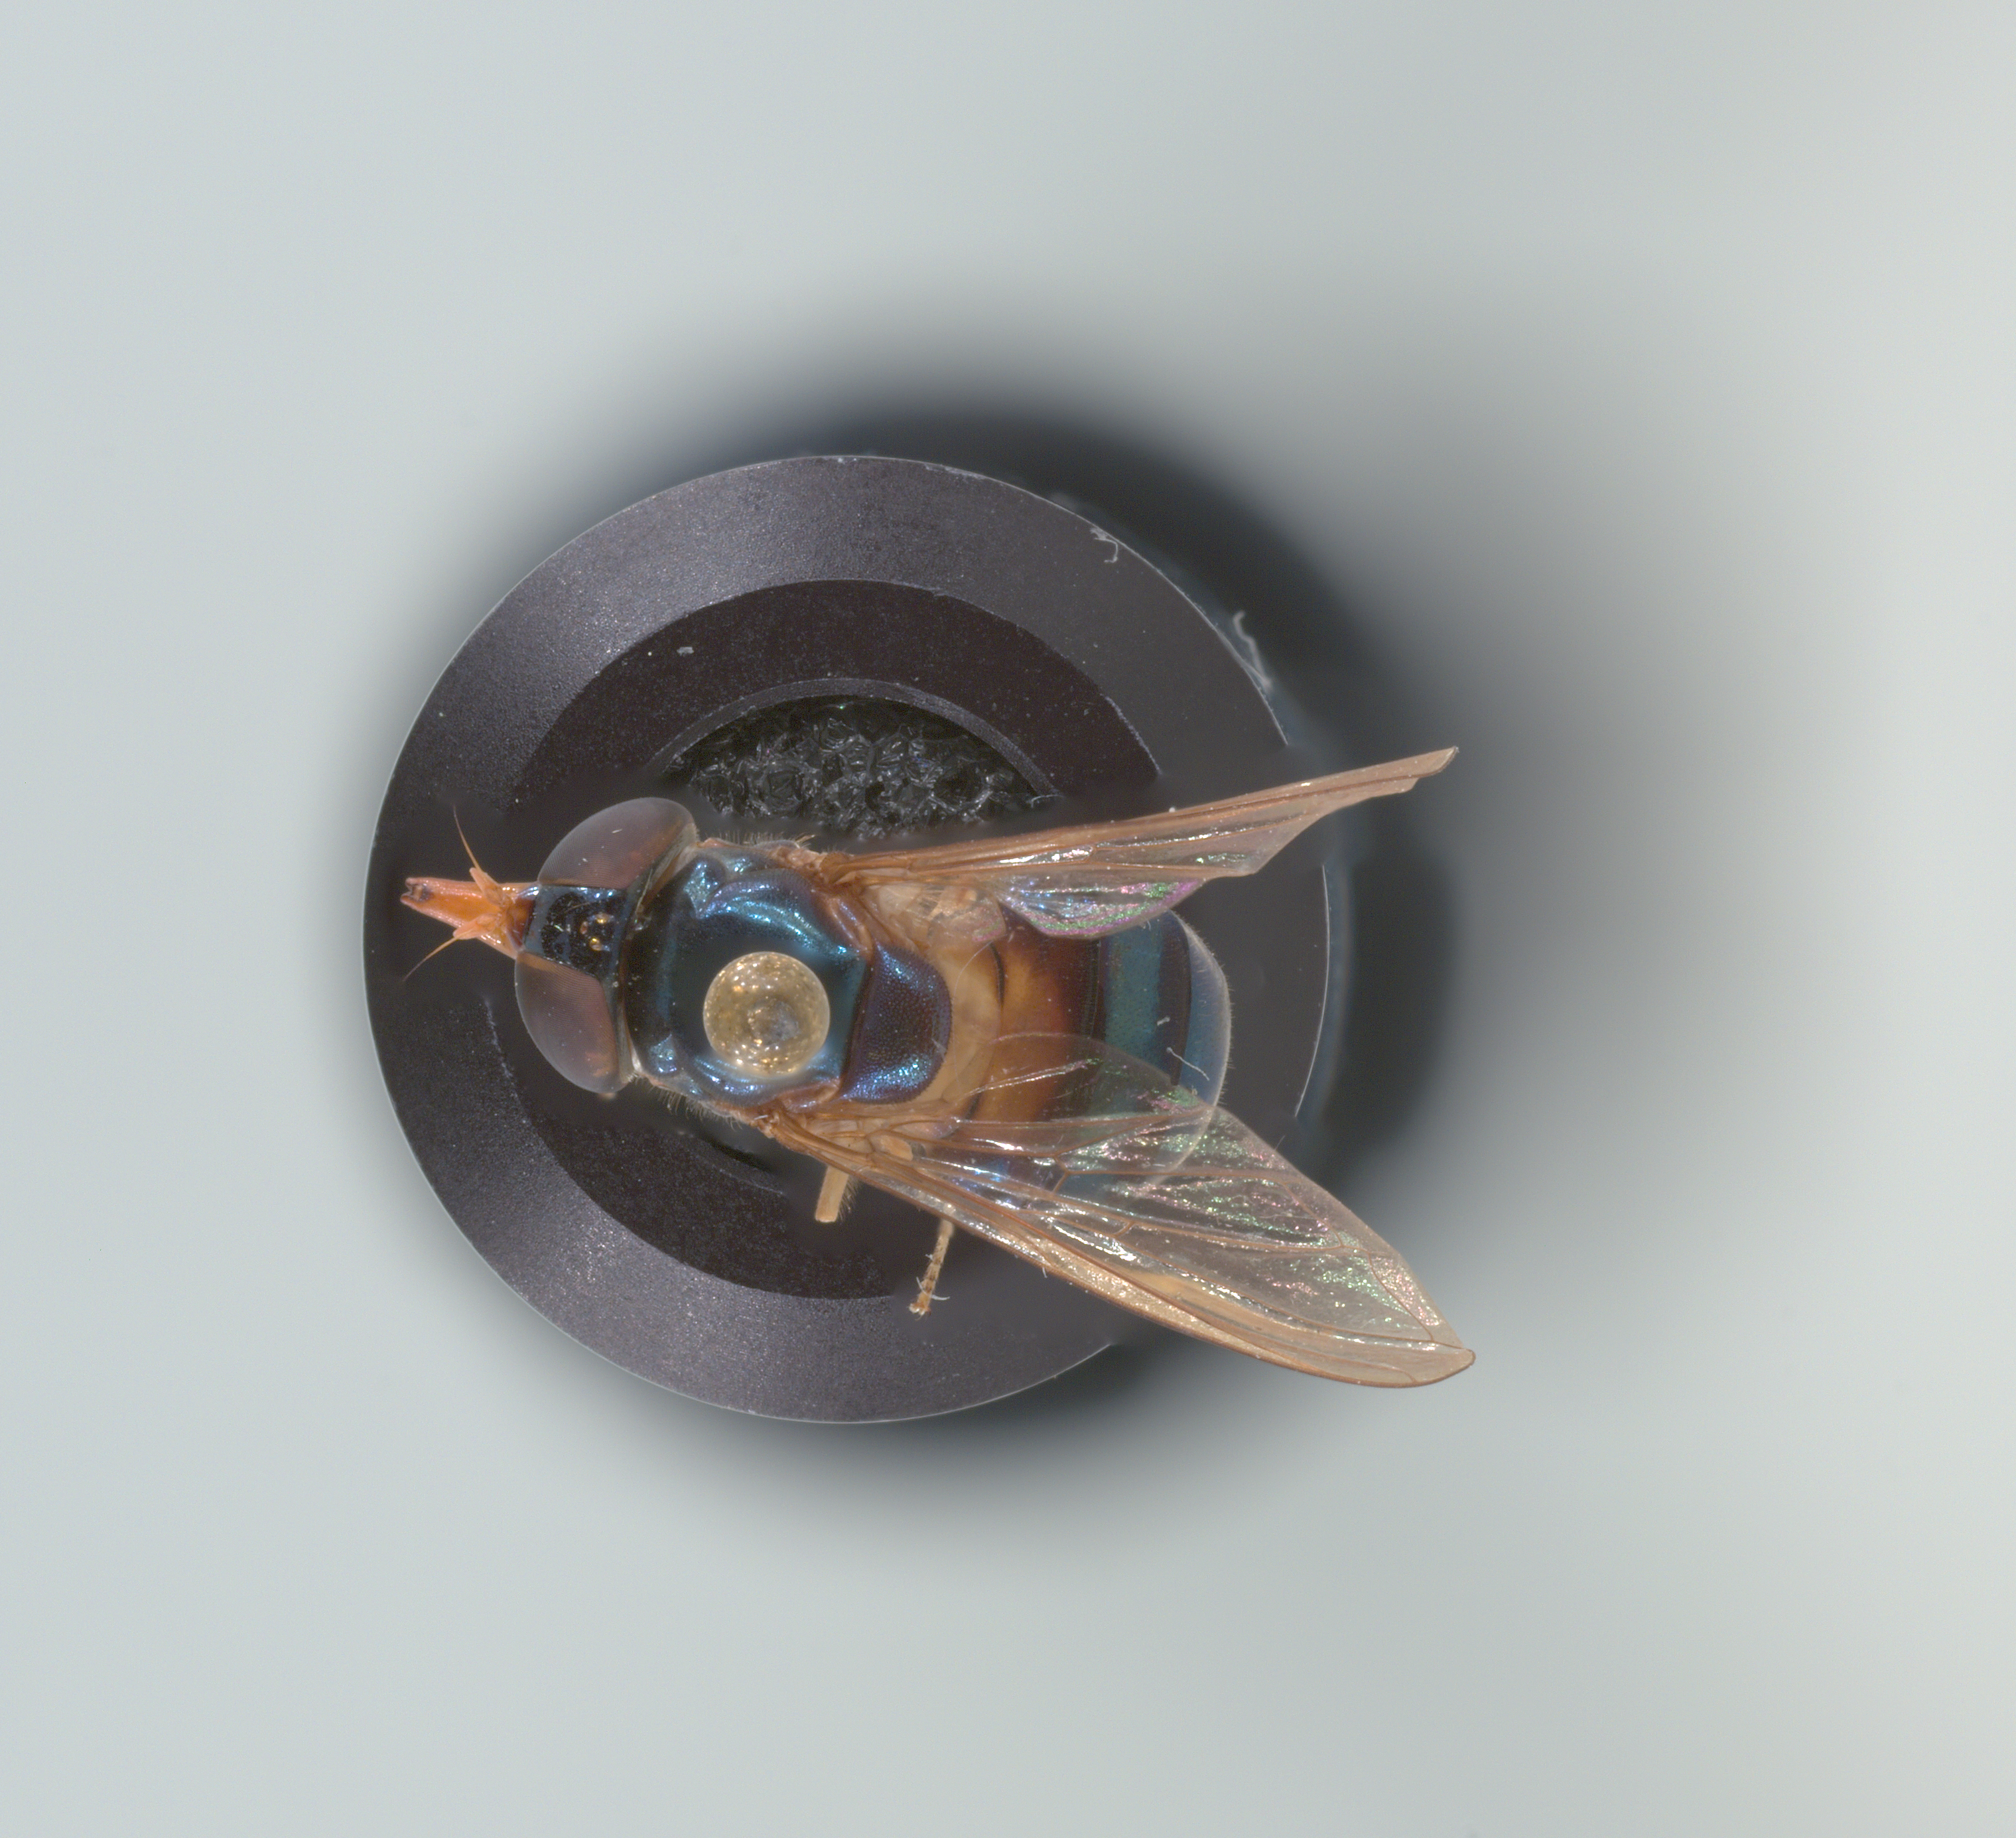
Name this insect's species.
Rhingia caerulescens
